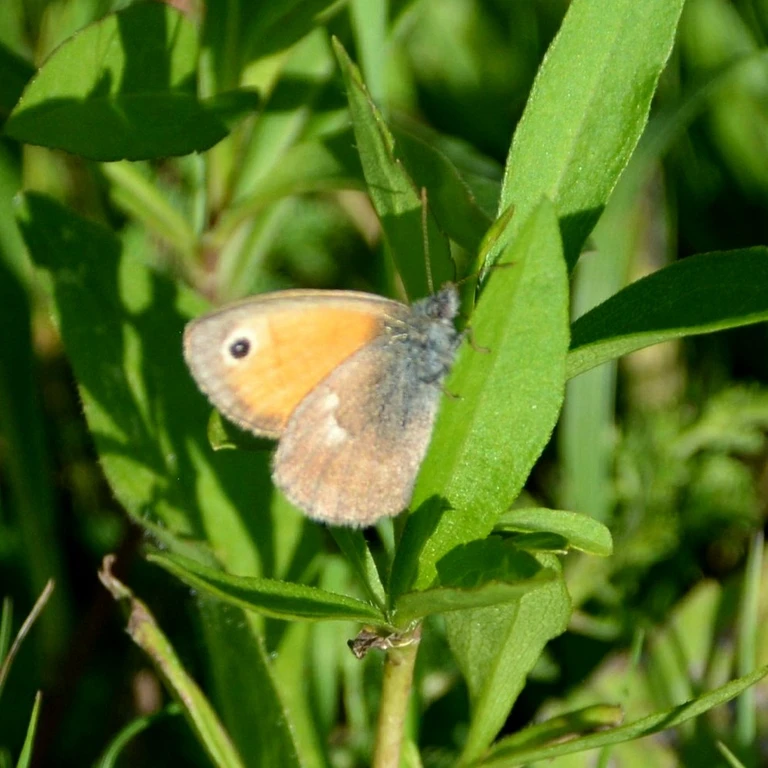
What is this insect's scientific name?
Coenonympha pamphilus
